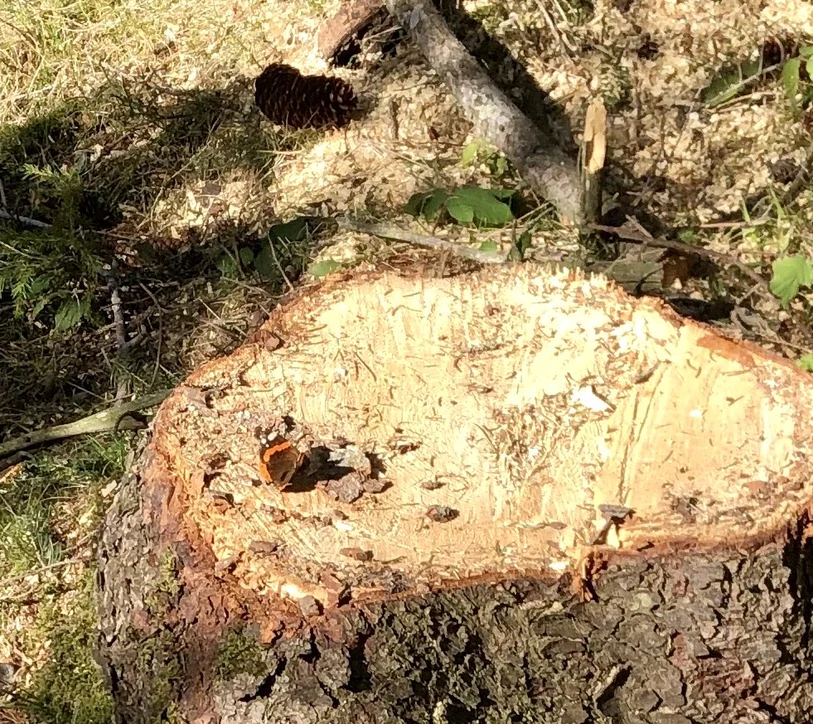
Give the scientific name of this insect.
Vanessa atalanta
